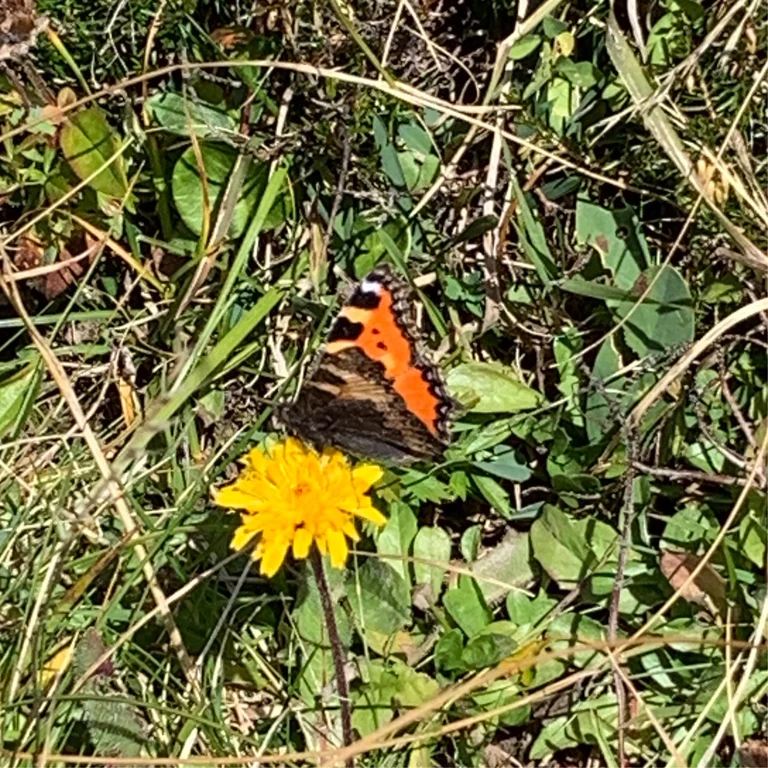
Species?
Aglais urticae
